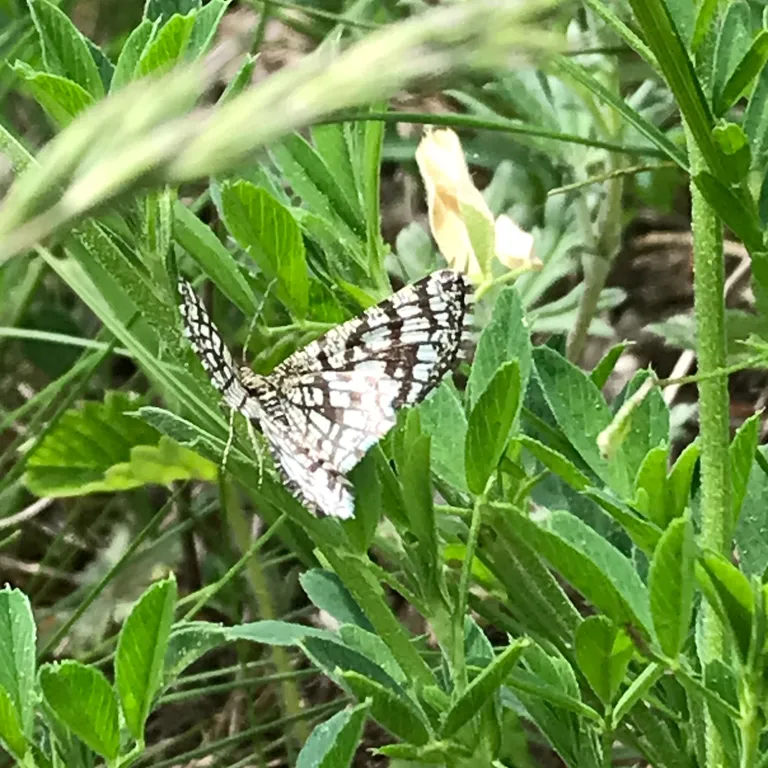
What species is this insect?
Chiasmia clathrata
